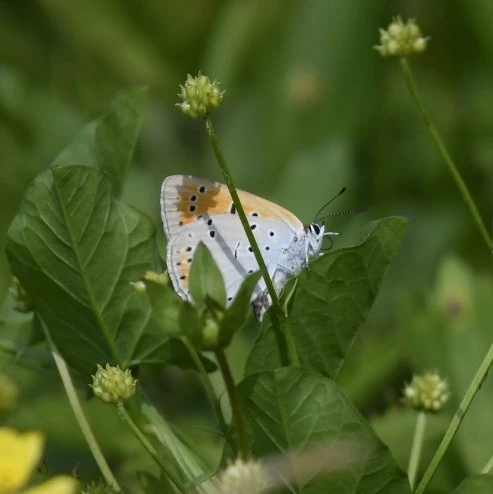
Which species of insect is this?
Lycaena dispar
